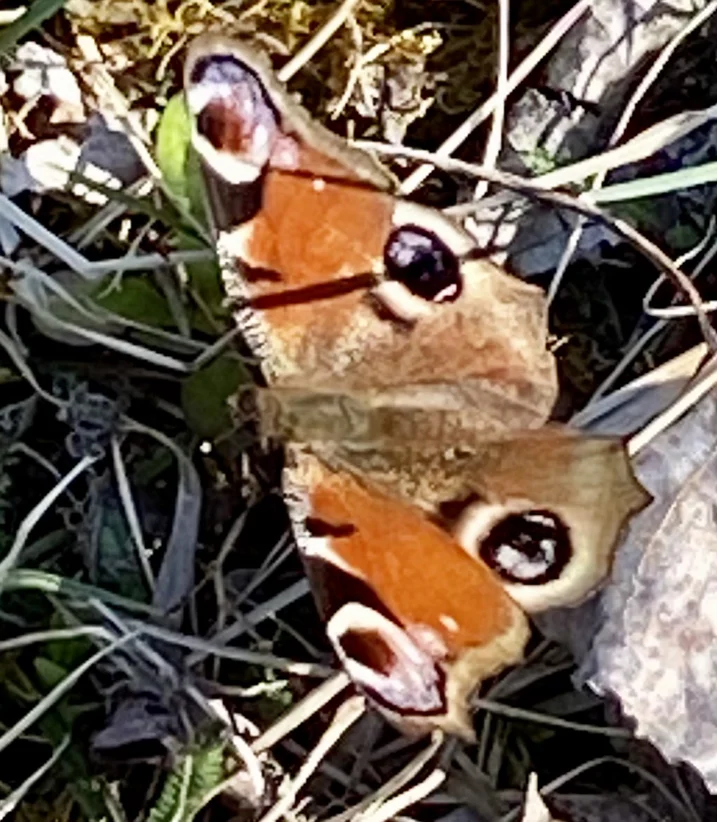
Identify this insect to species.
Aglais io
